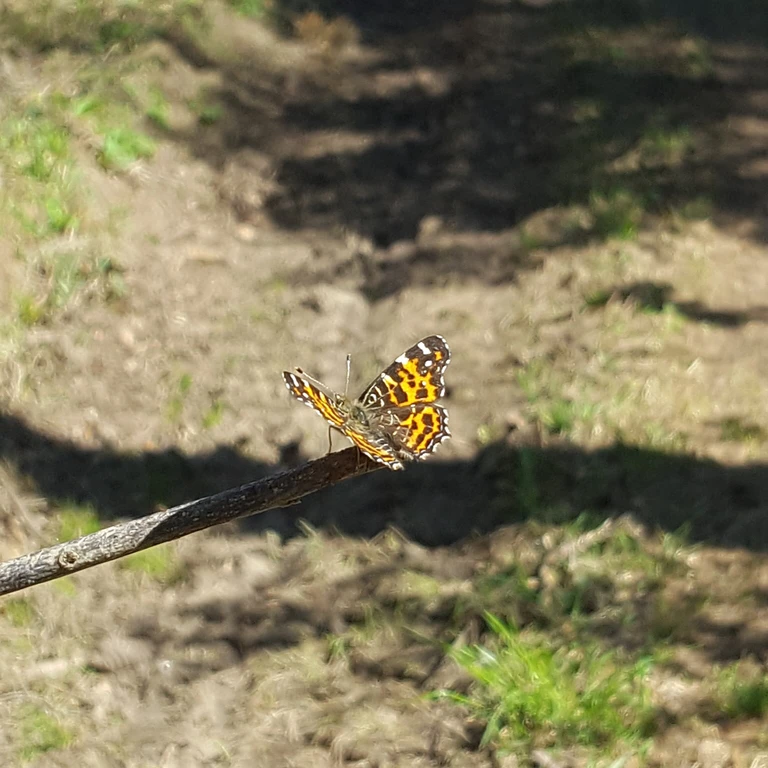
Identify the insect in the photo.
Araschnia levana
